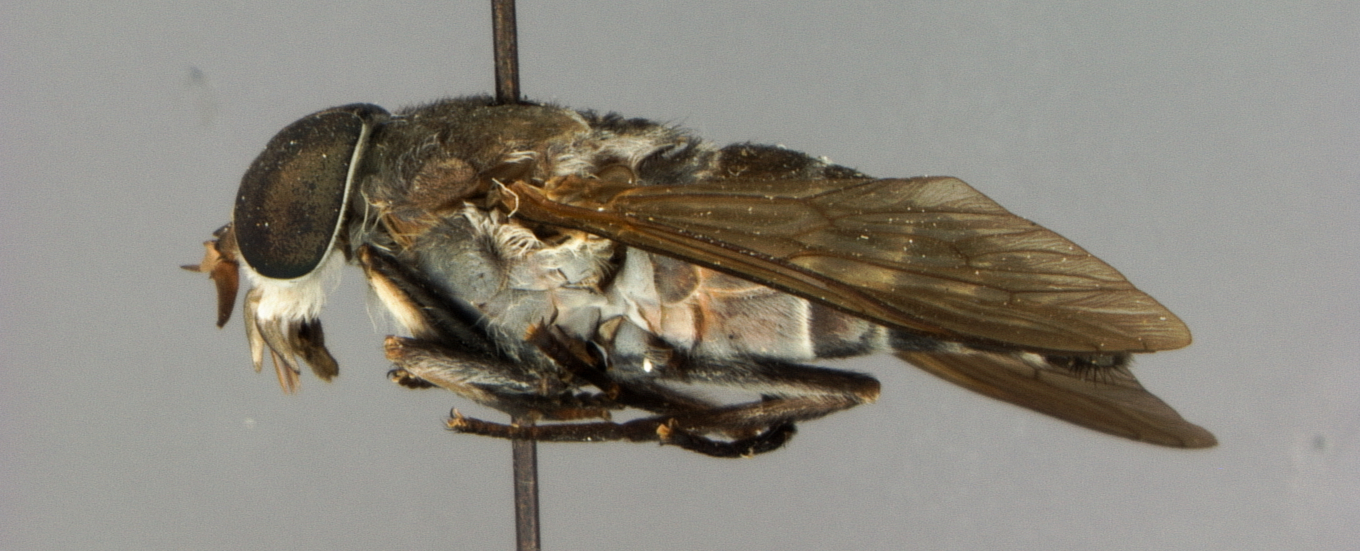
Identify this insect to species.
Tabanus albocirulus (also Tabanus albocirculus)
